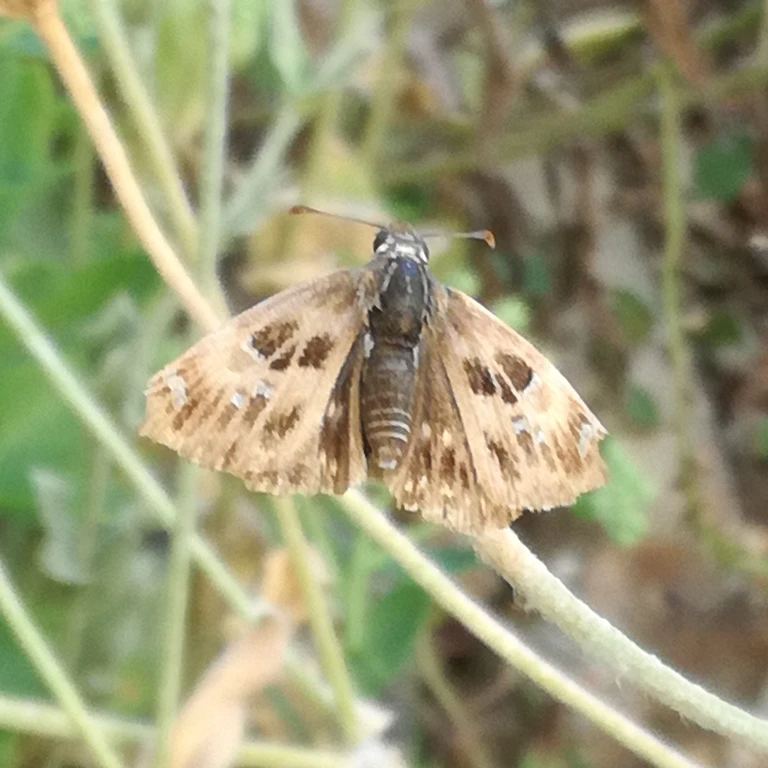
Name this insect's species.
Carcharodus alceae
